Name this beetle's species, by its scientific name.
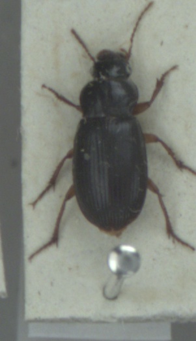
Ophonus rufibarbis
